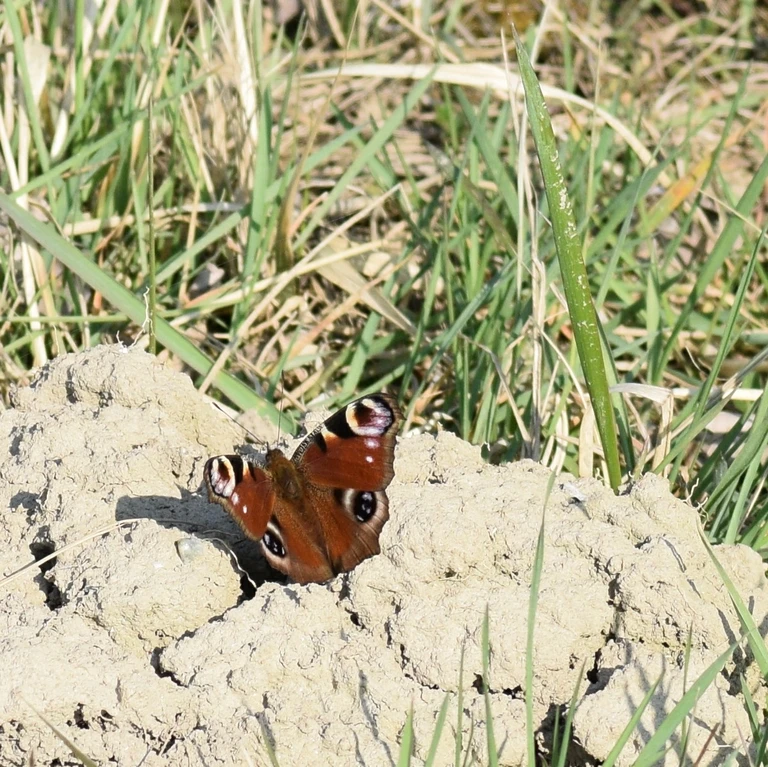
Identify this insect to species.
Aglais io
